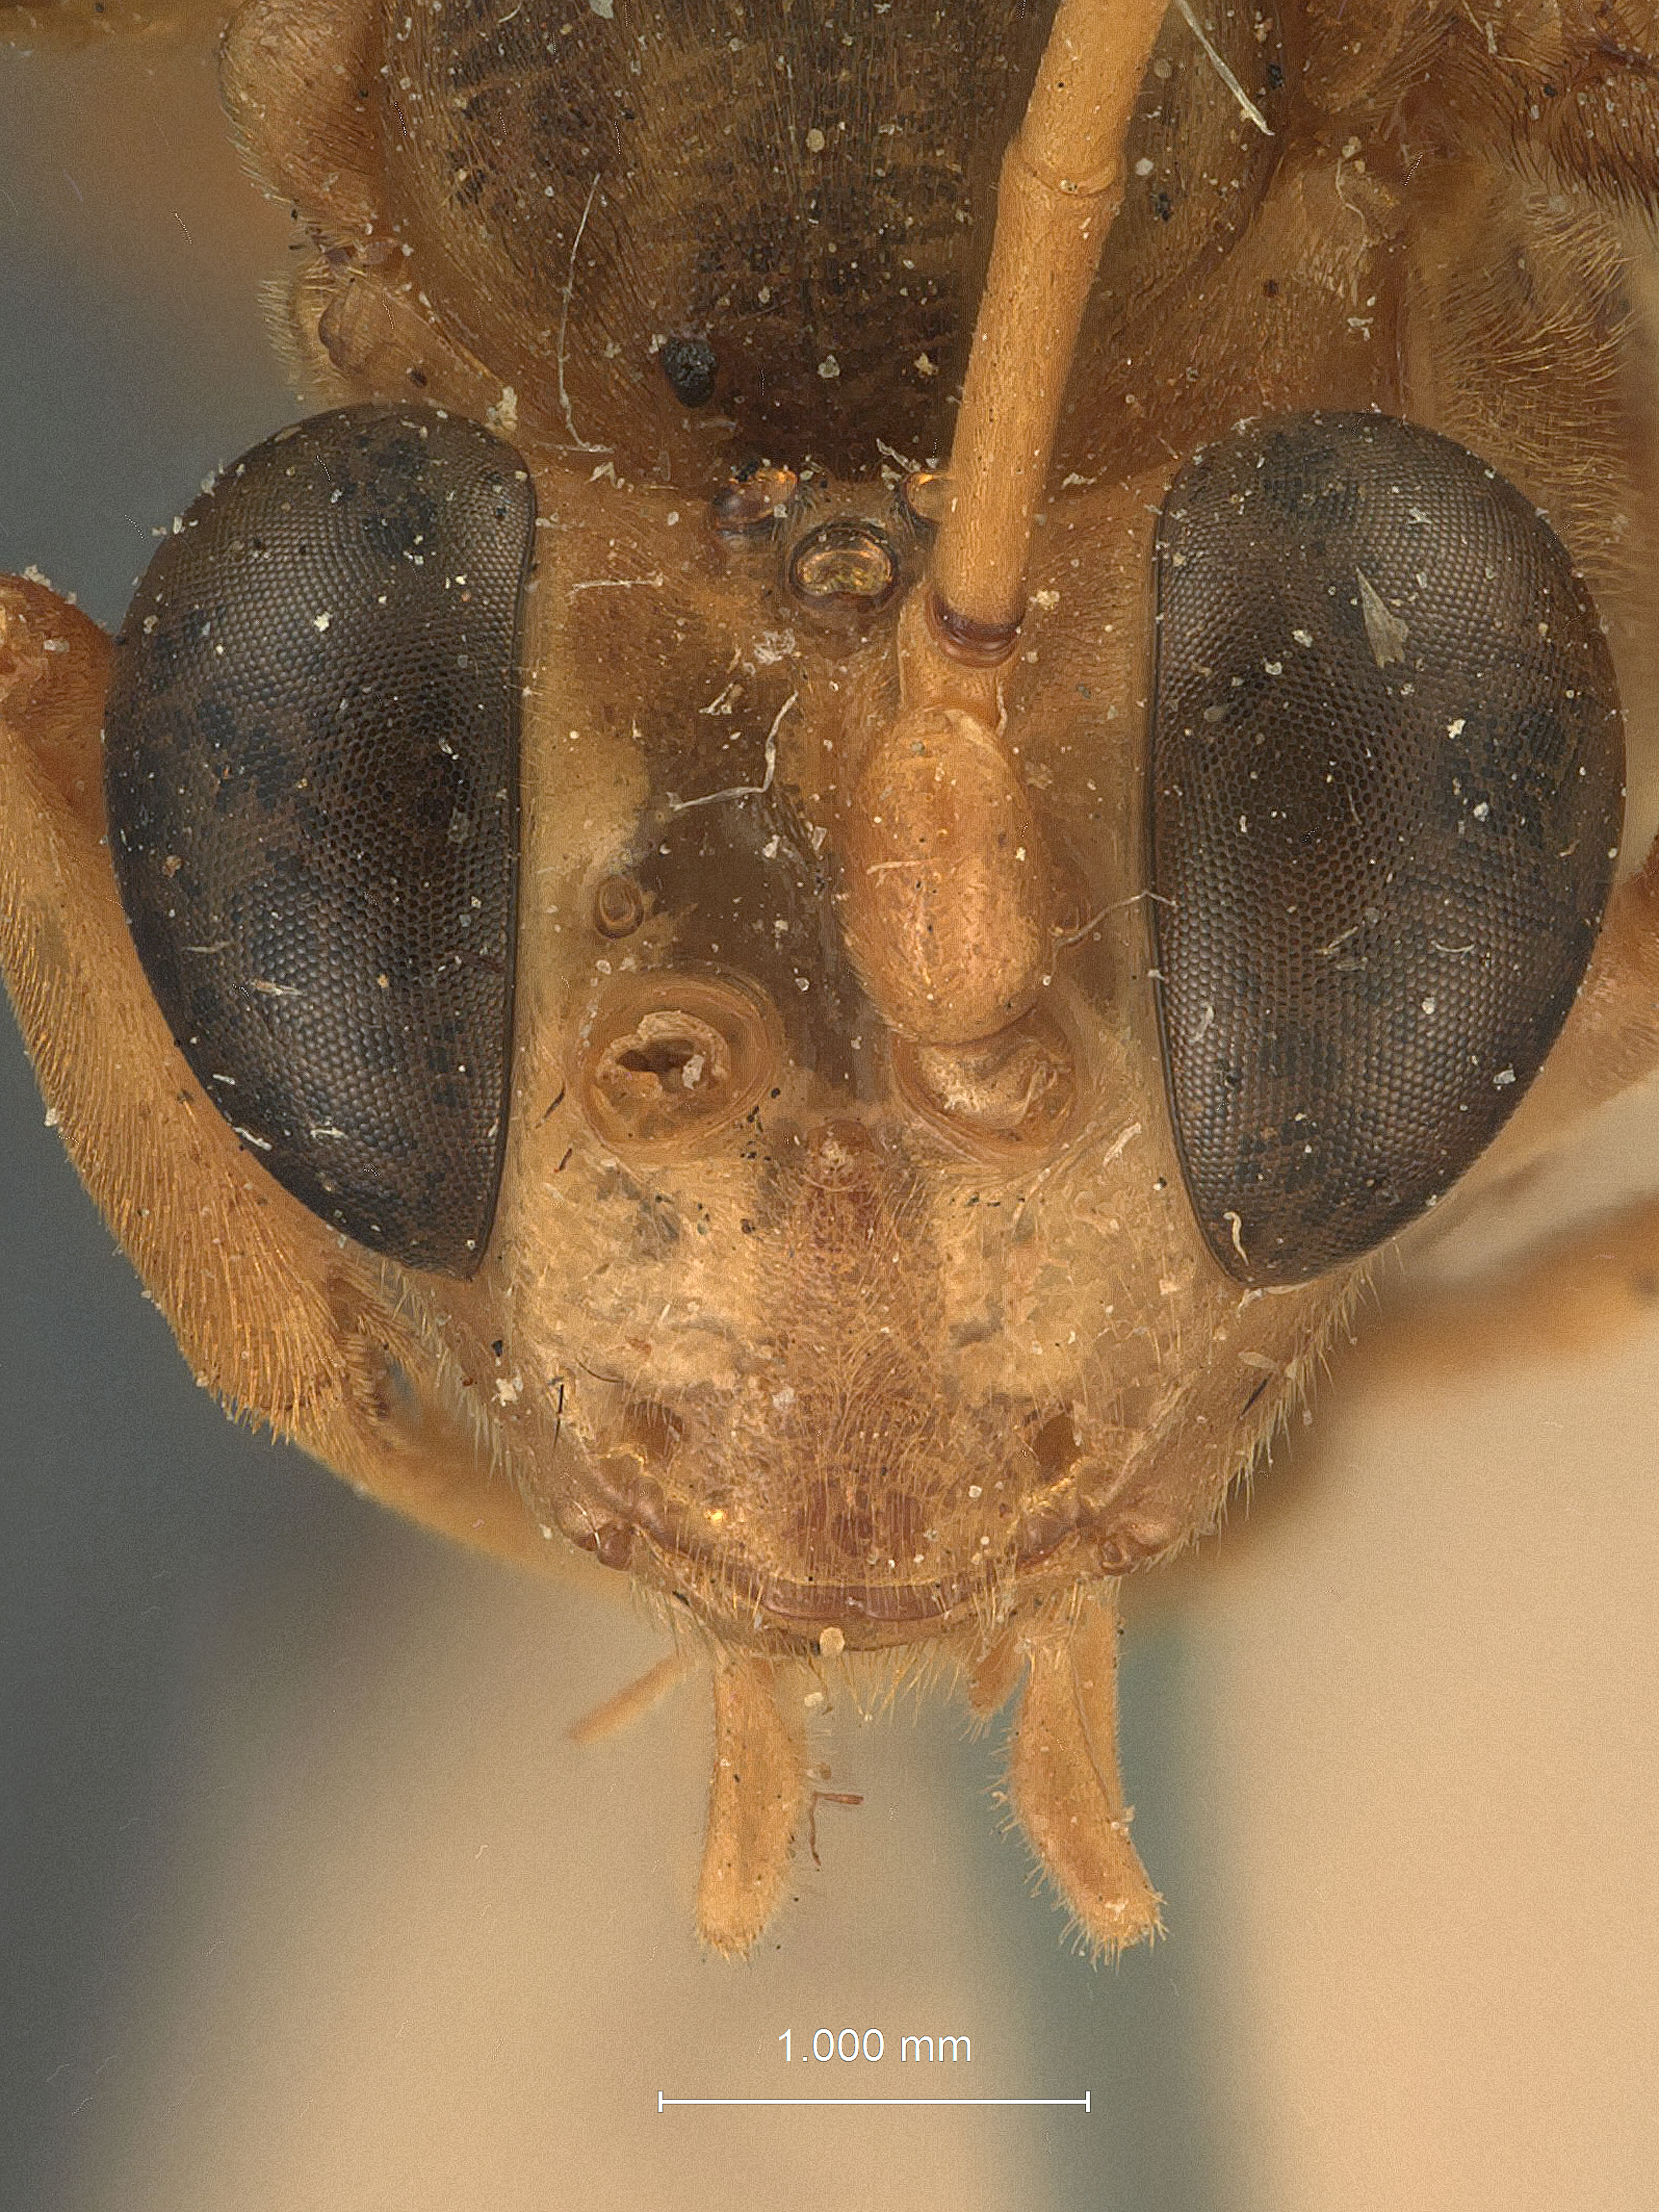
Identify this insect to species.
Mansa luzonensis
